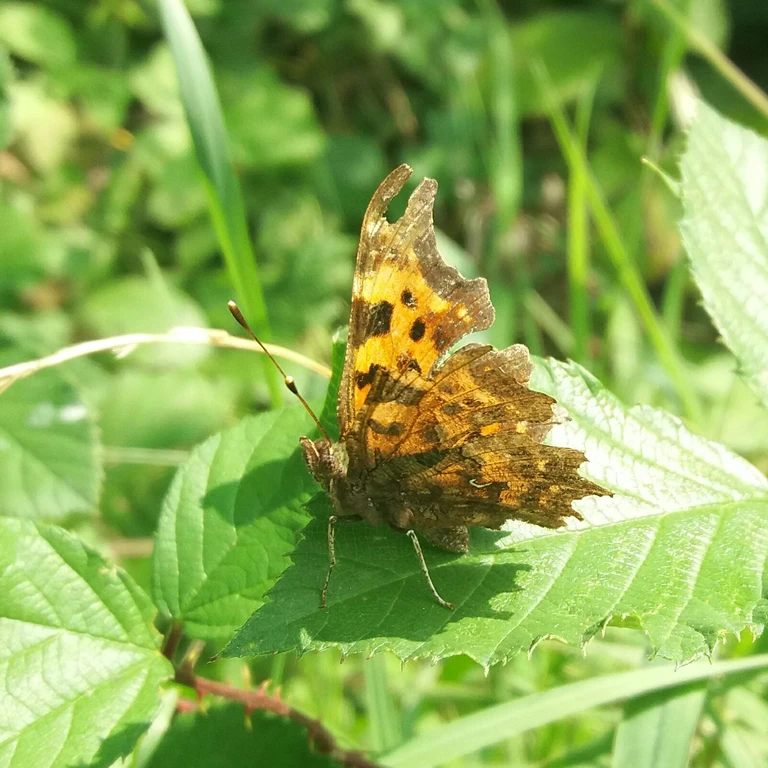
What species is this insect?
Polygonia c-album
